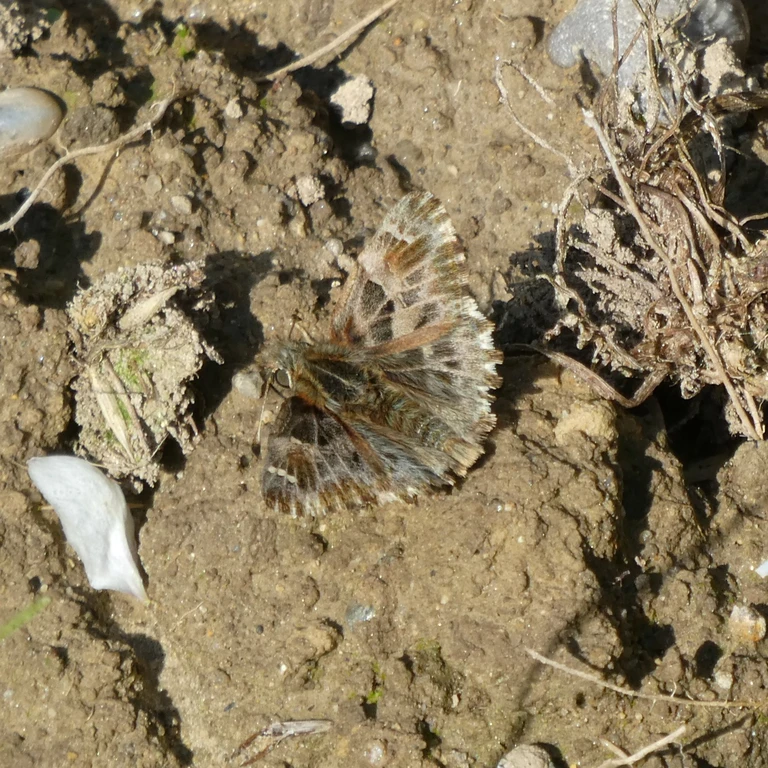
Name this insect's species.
Carcharodus alceae
